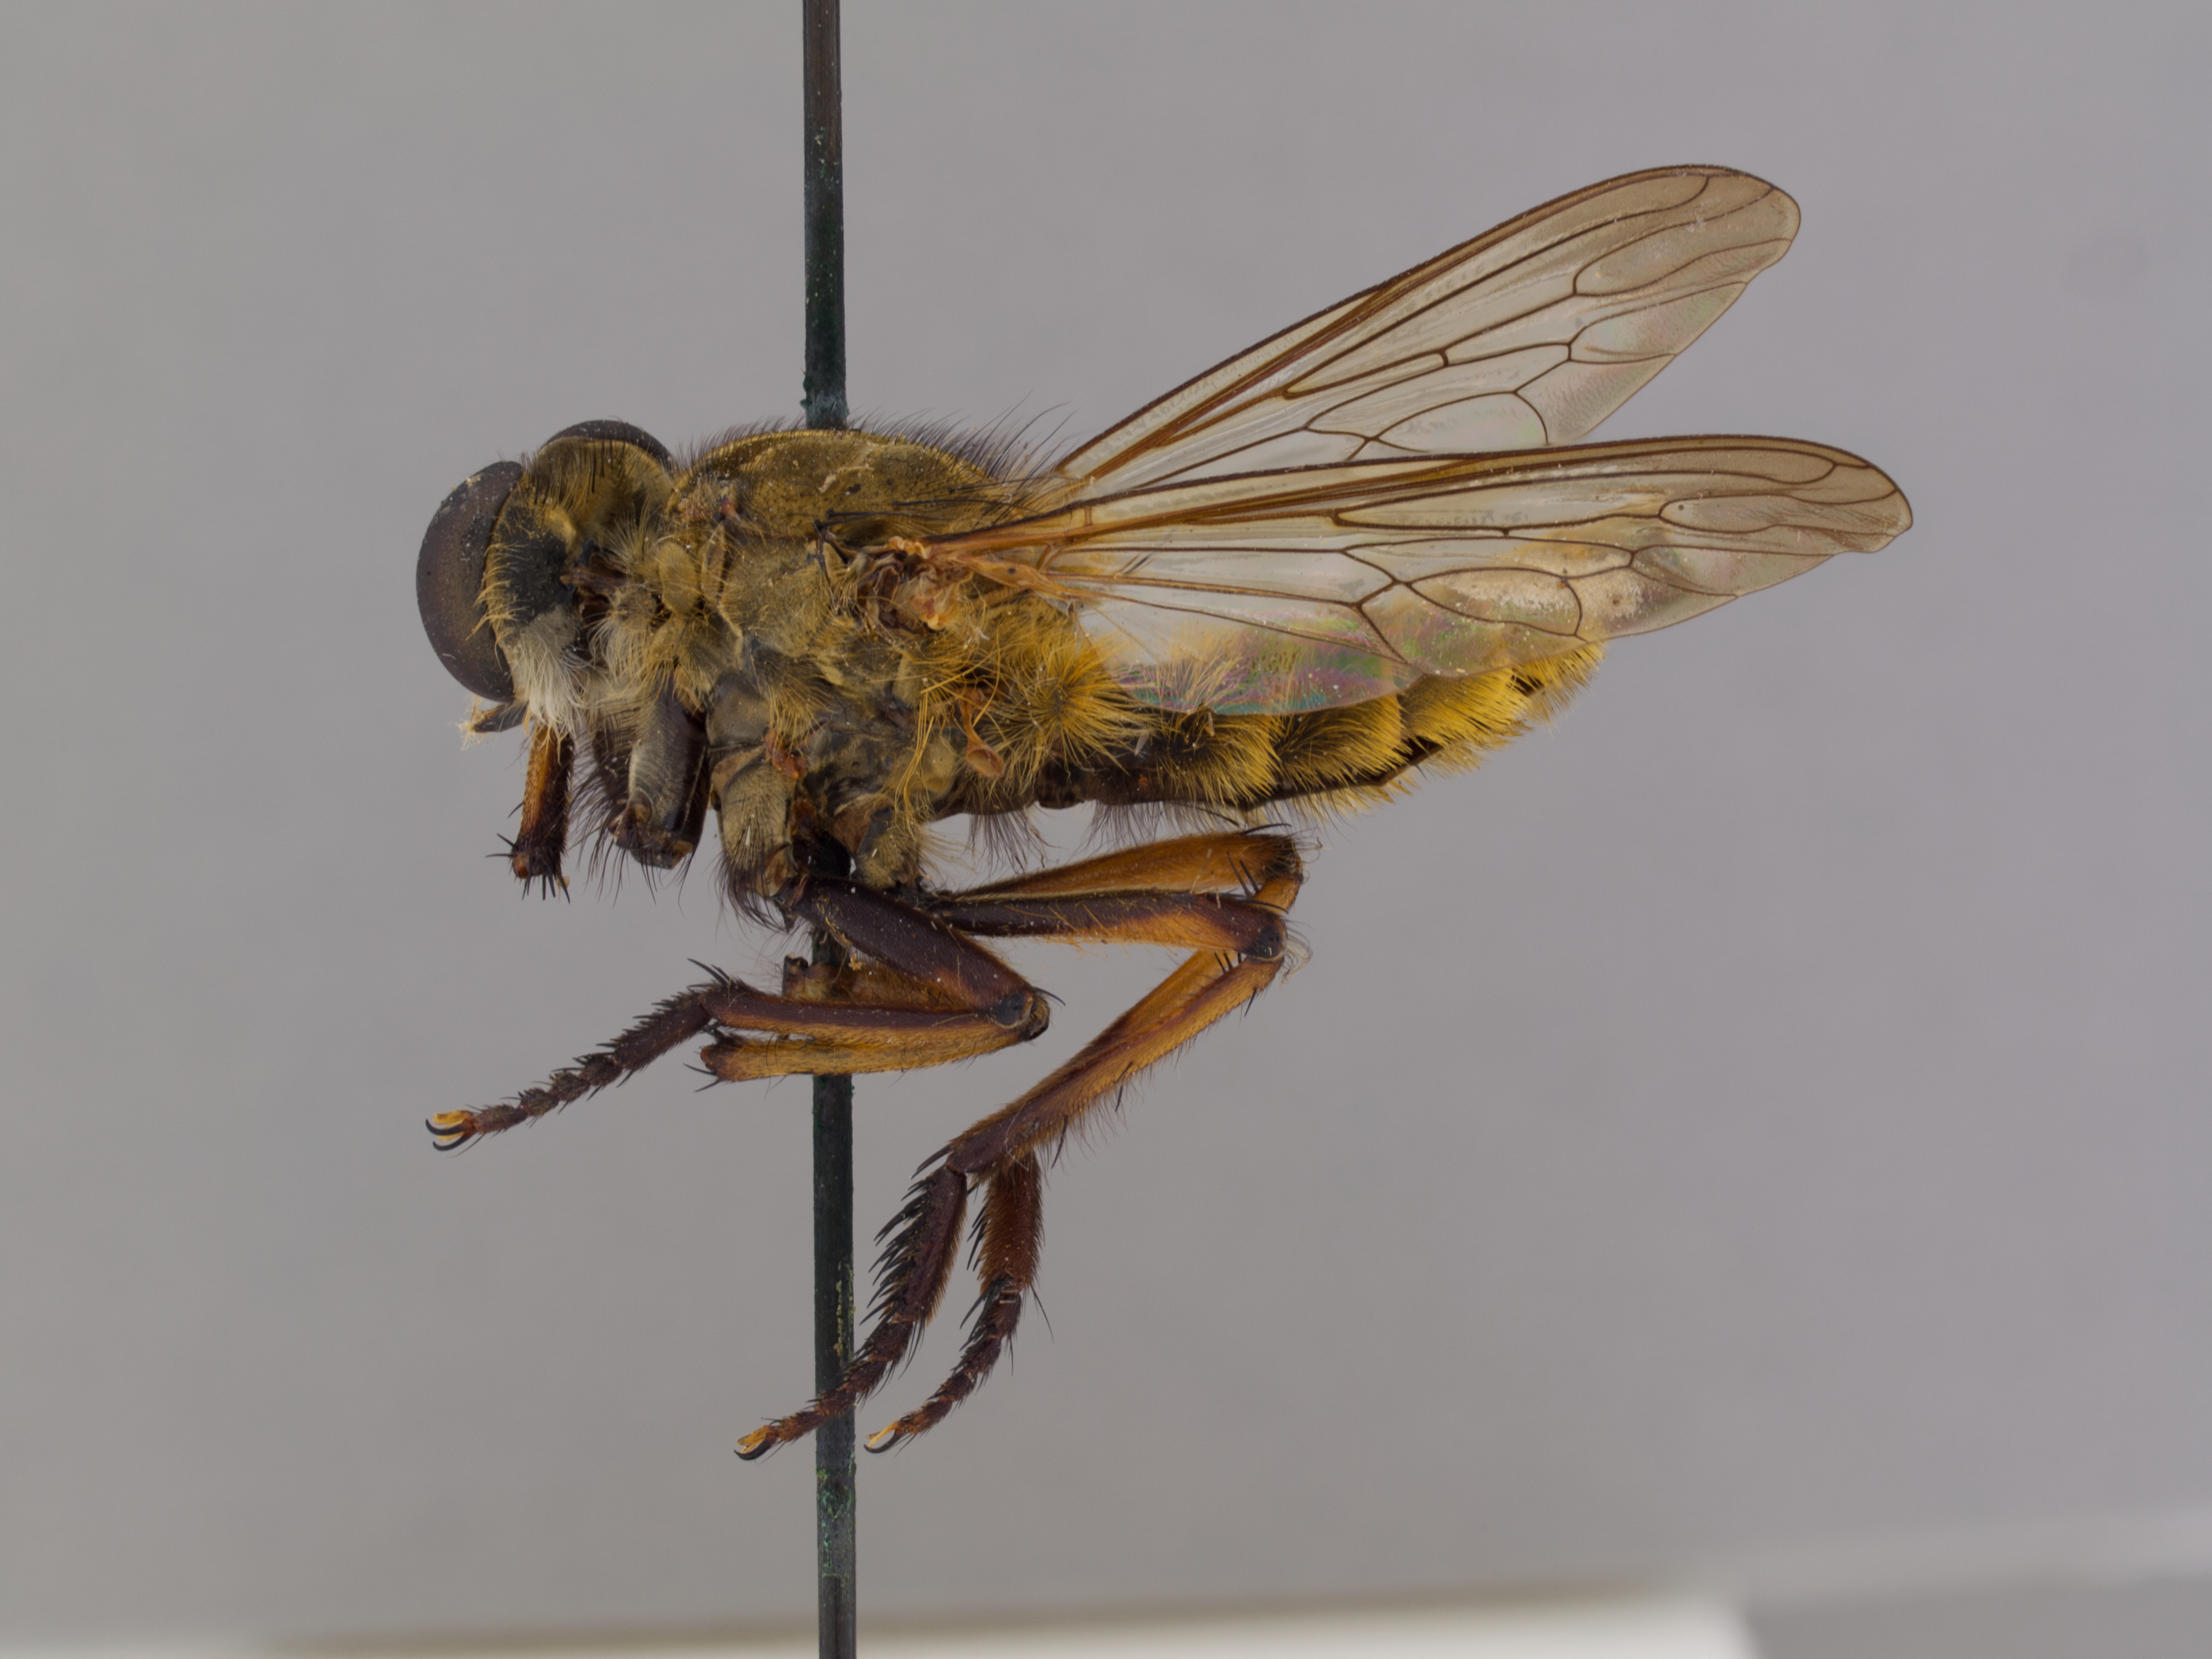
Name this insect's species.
Astochia flava
